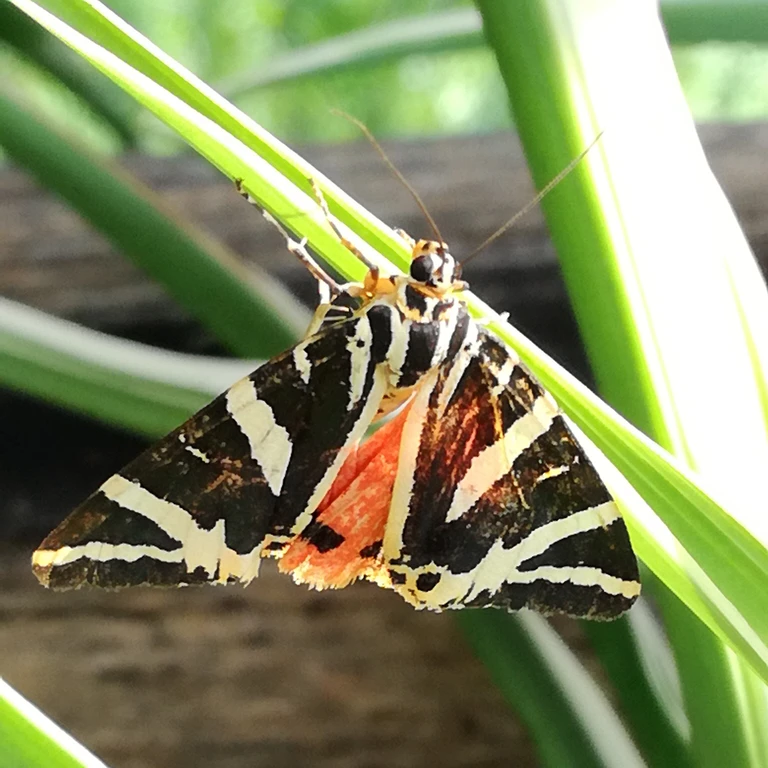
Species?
Euplagia quadripunctaria
